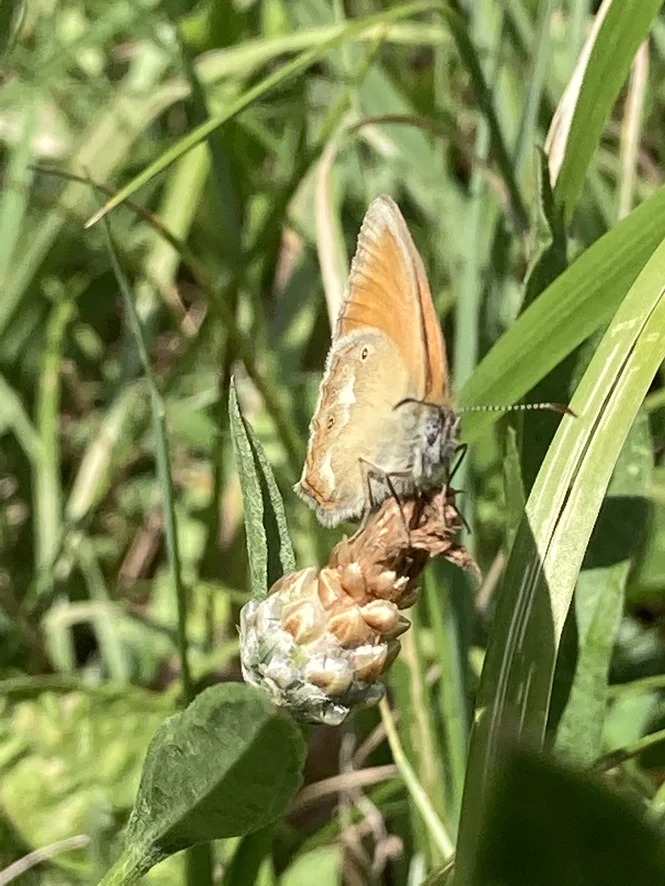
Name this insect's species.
Coenonympha glycerion (also Coenonympha iphis)
